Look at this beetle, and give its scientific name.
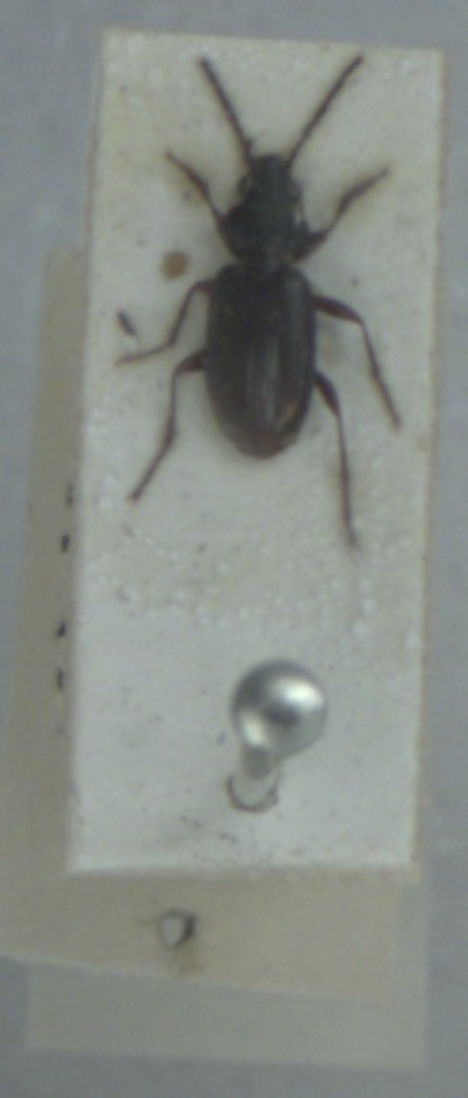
Bembidion iricolor
